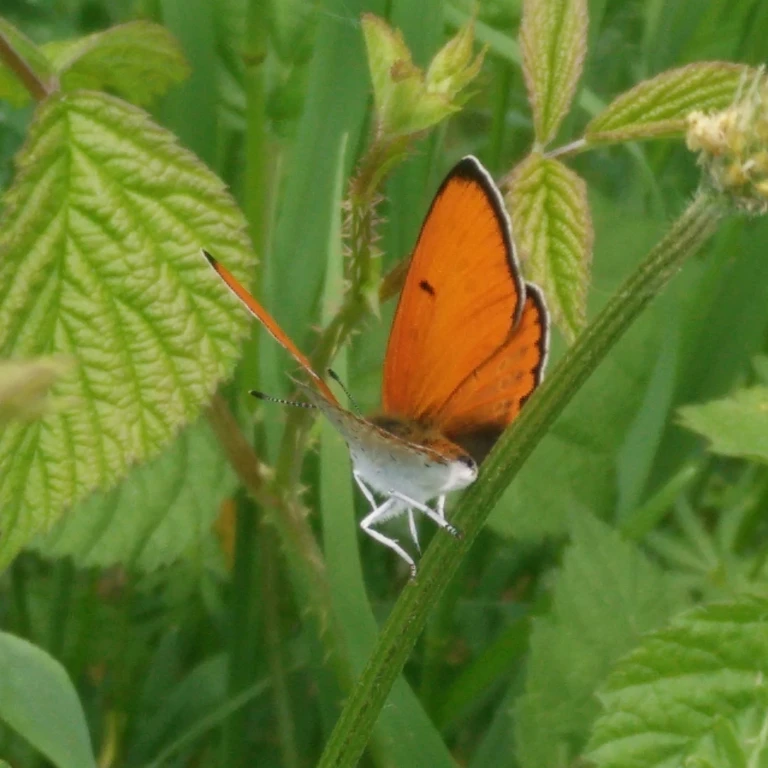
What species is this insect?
Lycaena dispar
